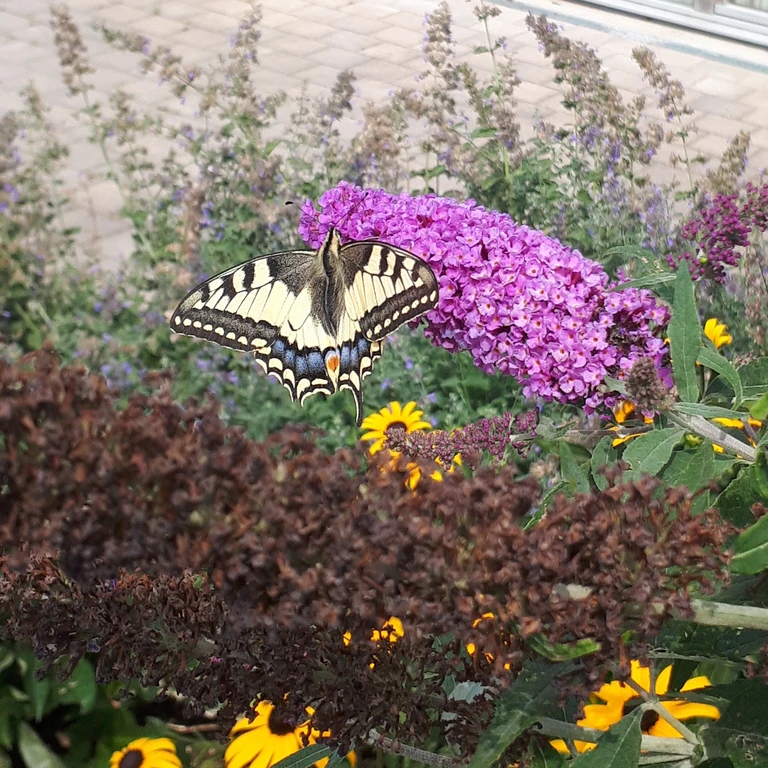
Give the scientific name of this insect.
Papilio machaon
